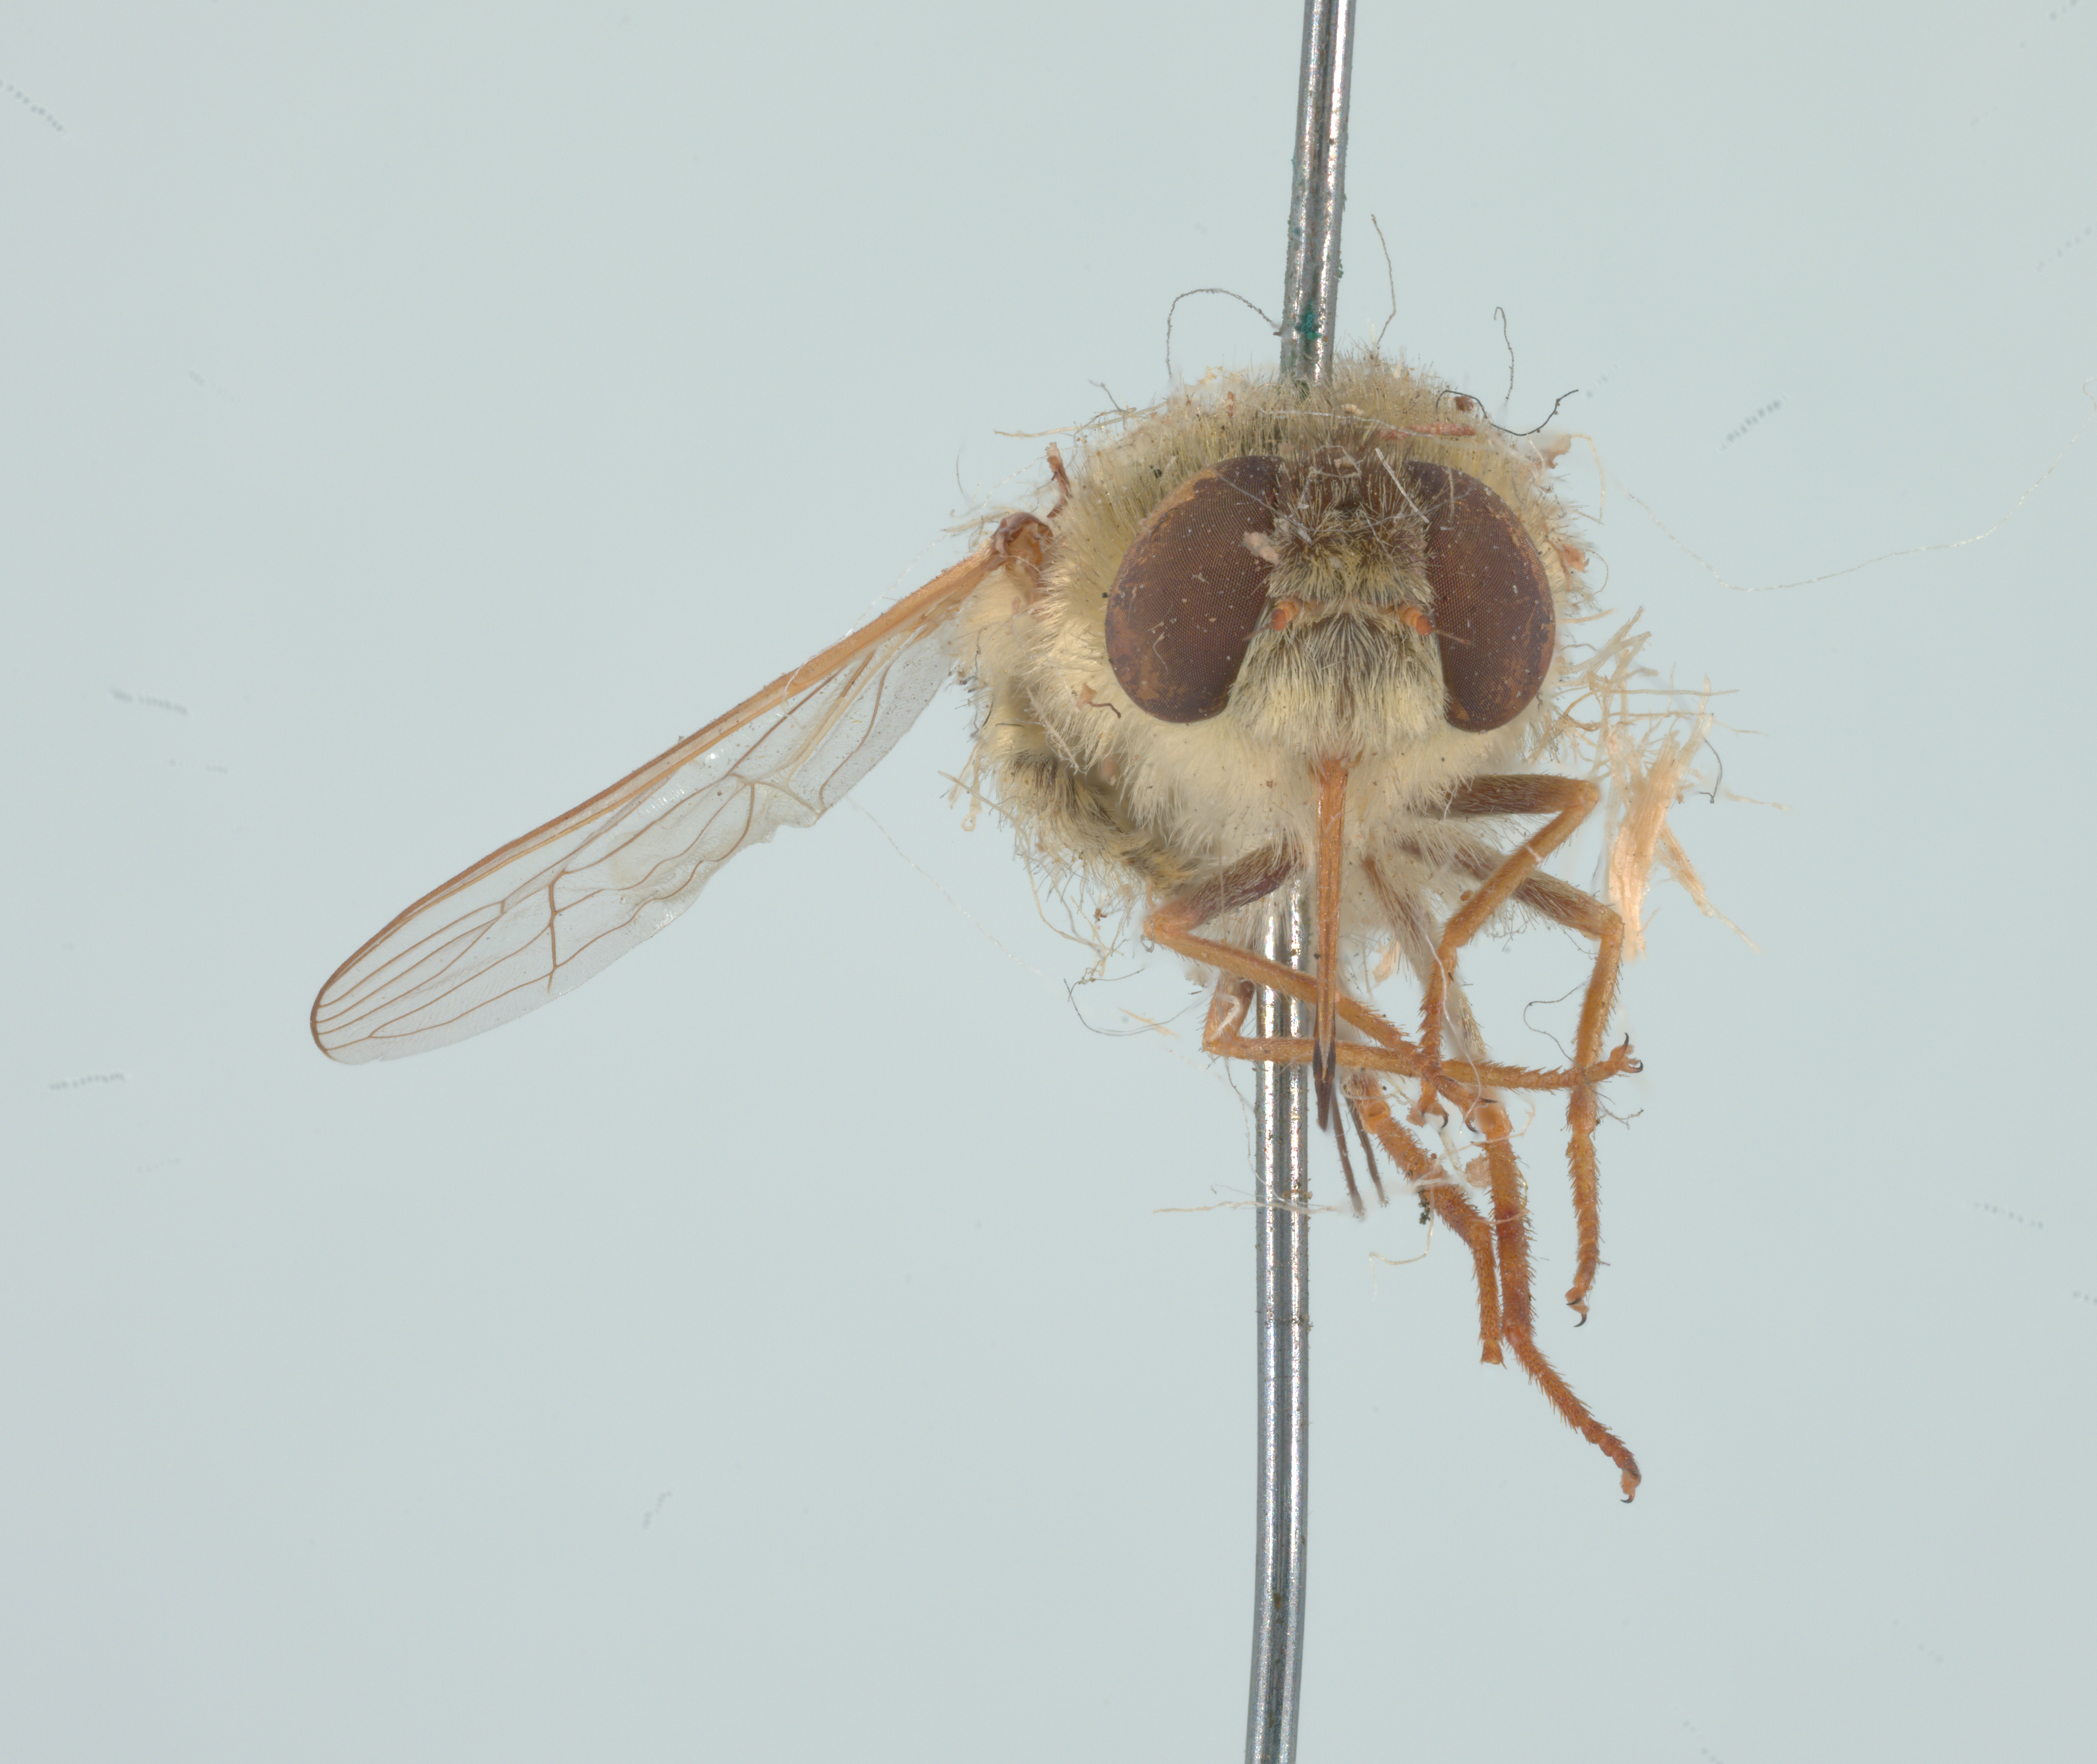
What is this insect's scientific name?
Neorhynchocephalus sackenii
